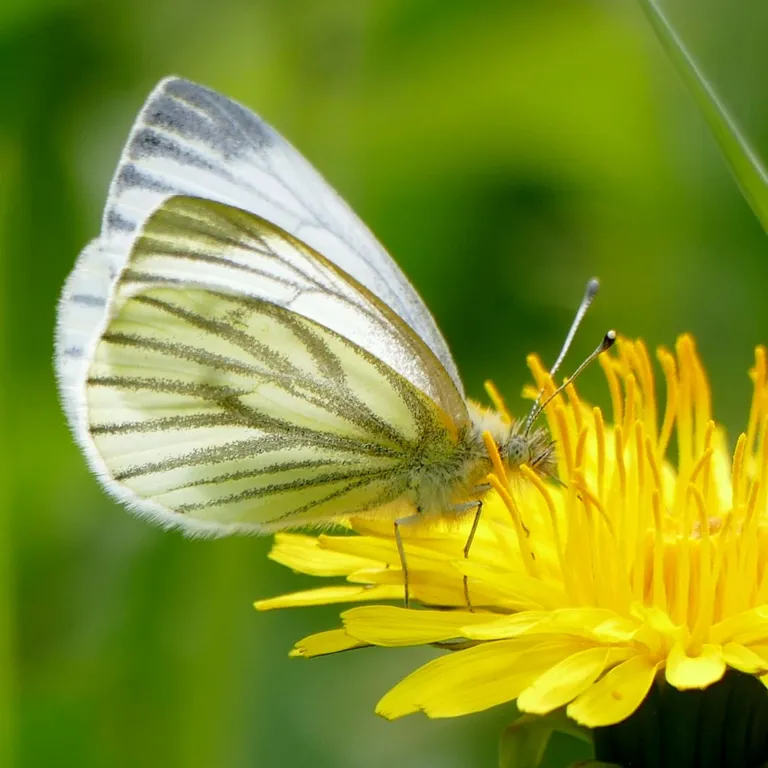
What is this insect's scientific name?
Pieris napi
